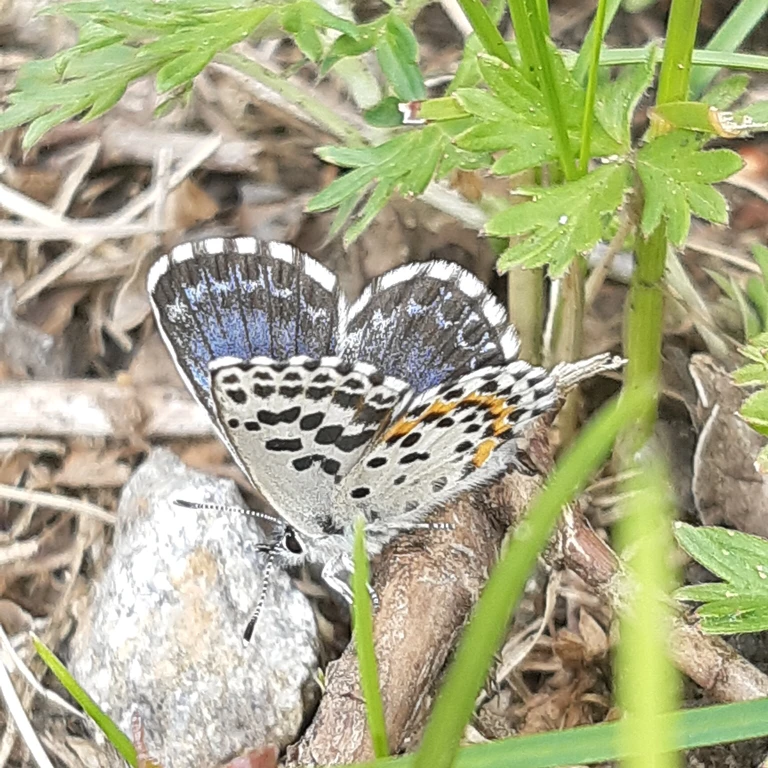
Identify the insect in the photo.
Scolitantides orion
